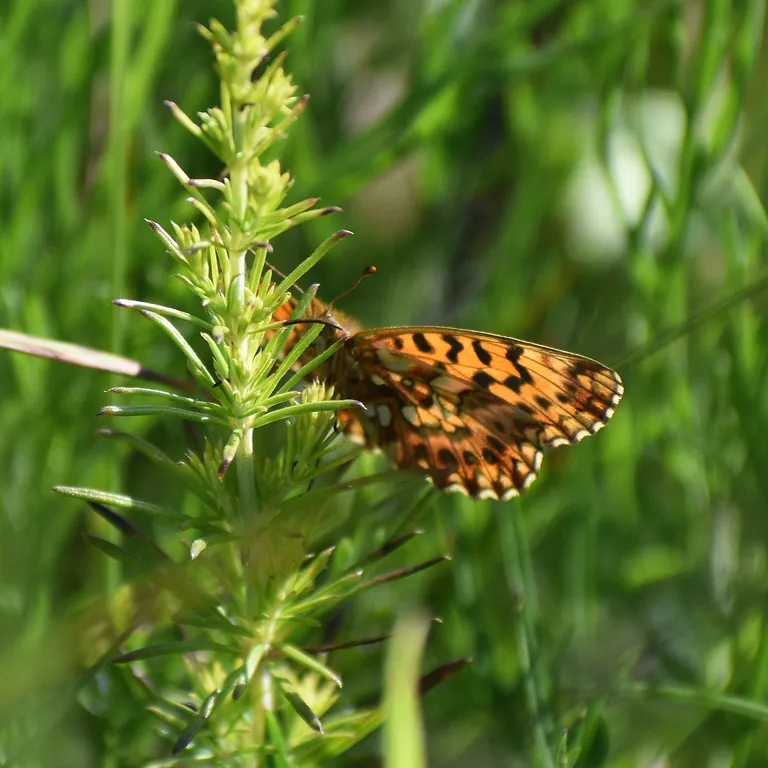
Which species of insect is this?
Boloria dia
